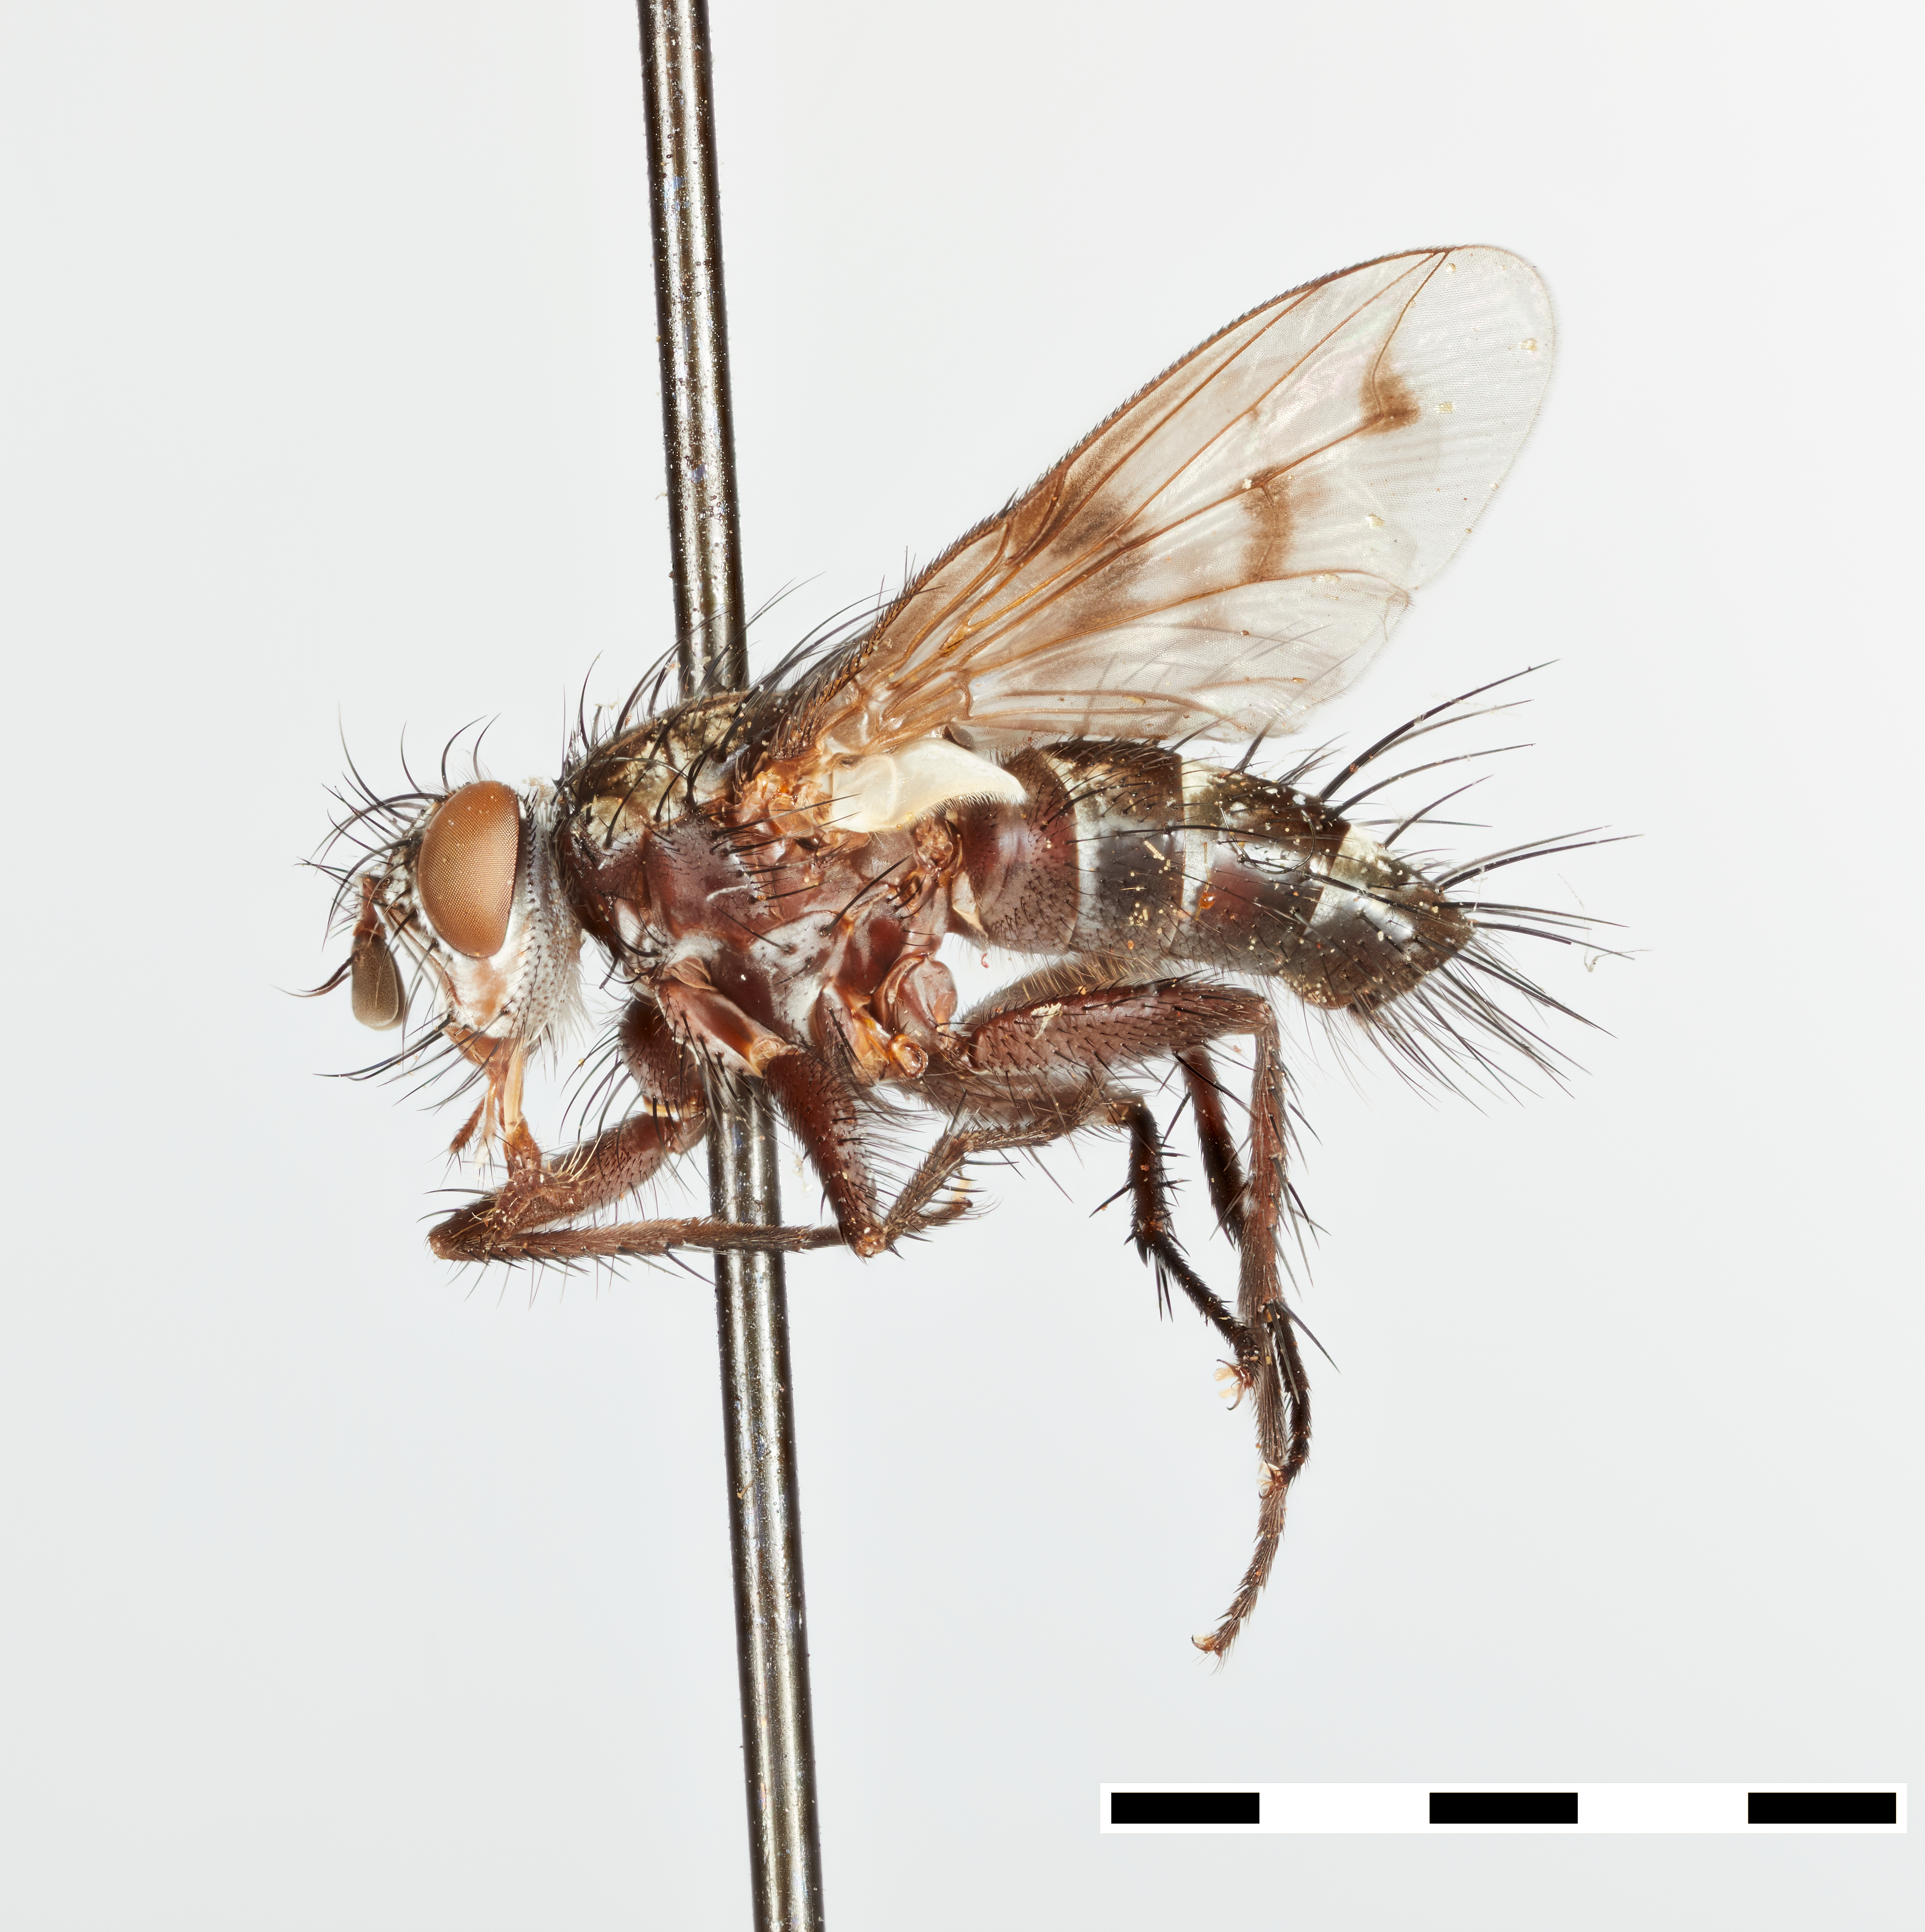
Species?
Opsophagus ornatus
